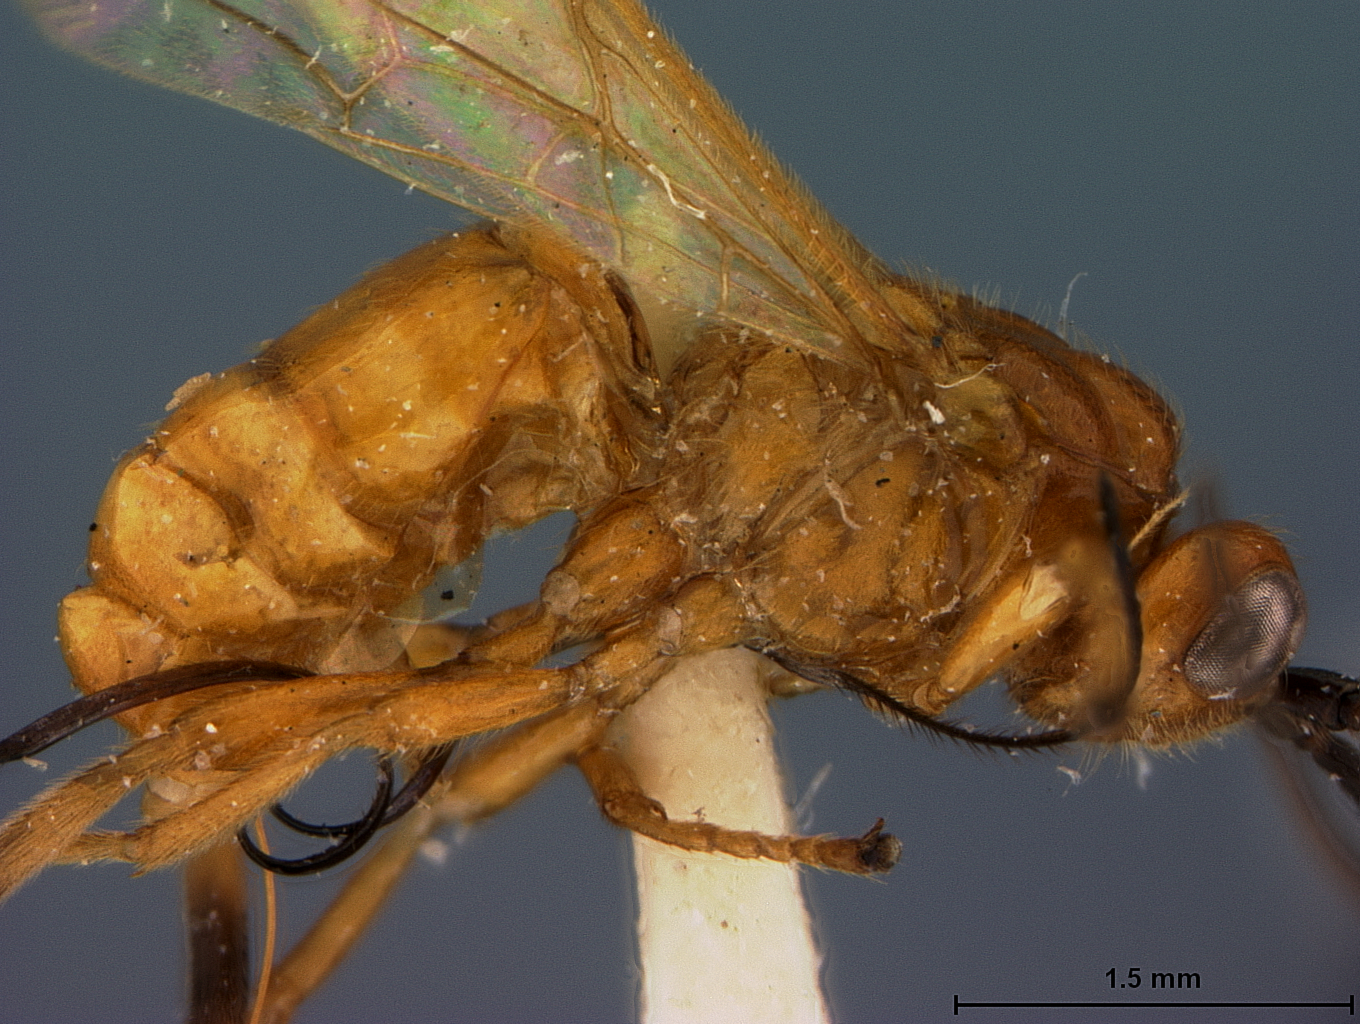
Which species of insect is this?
Opius auripennis
